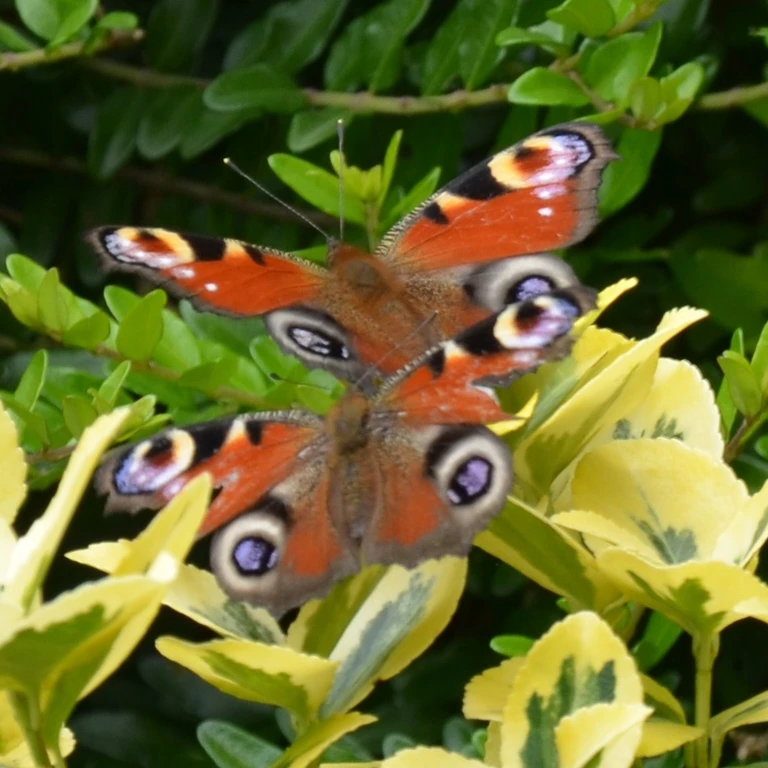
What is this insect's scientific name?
Aglais io
